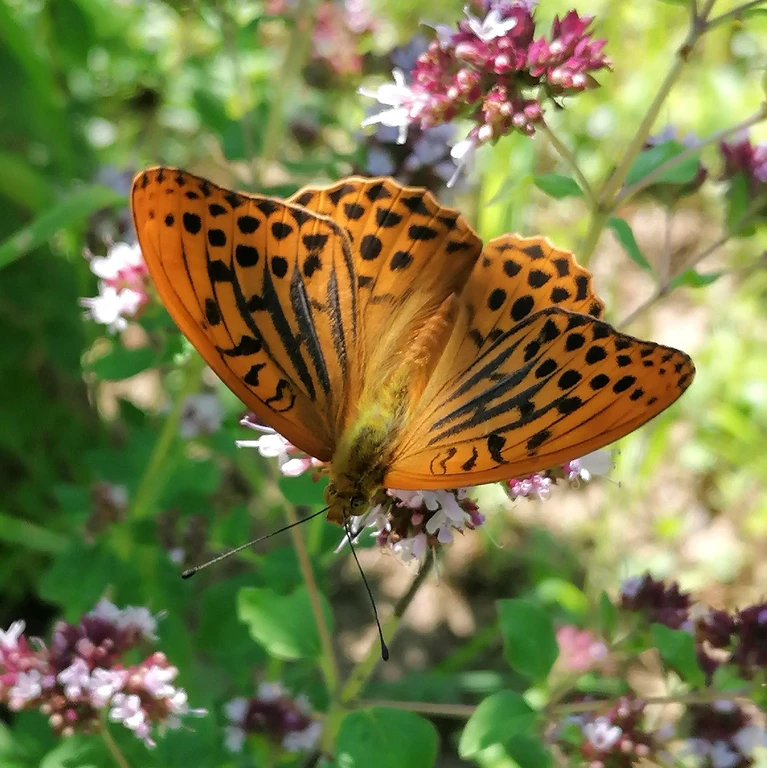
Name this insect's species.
Argynnis paphia
